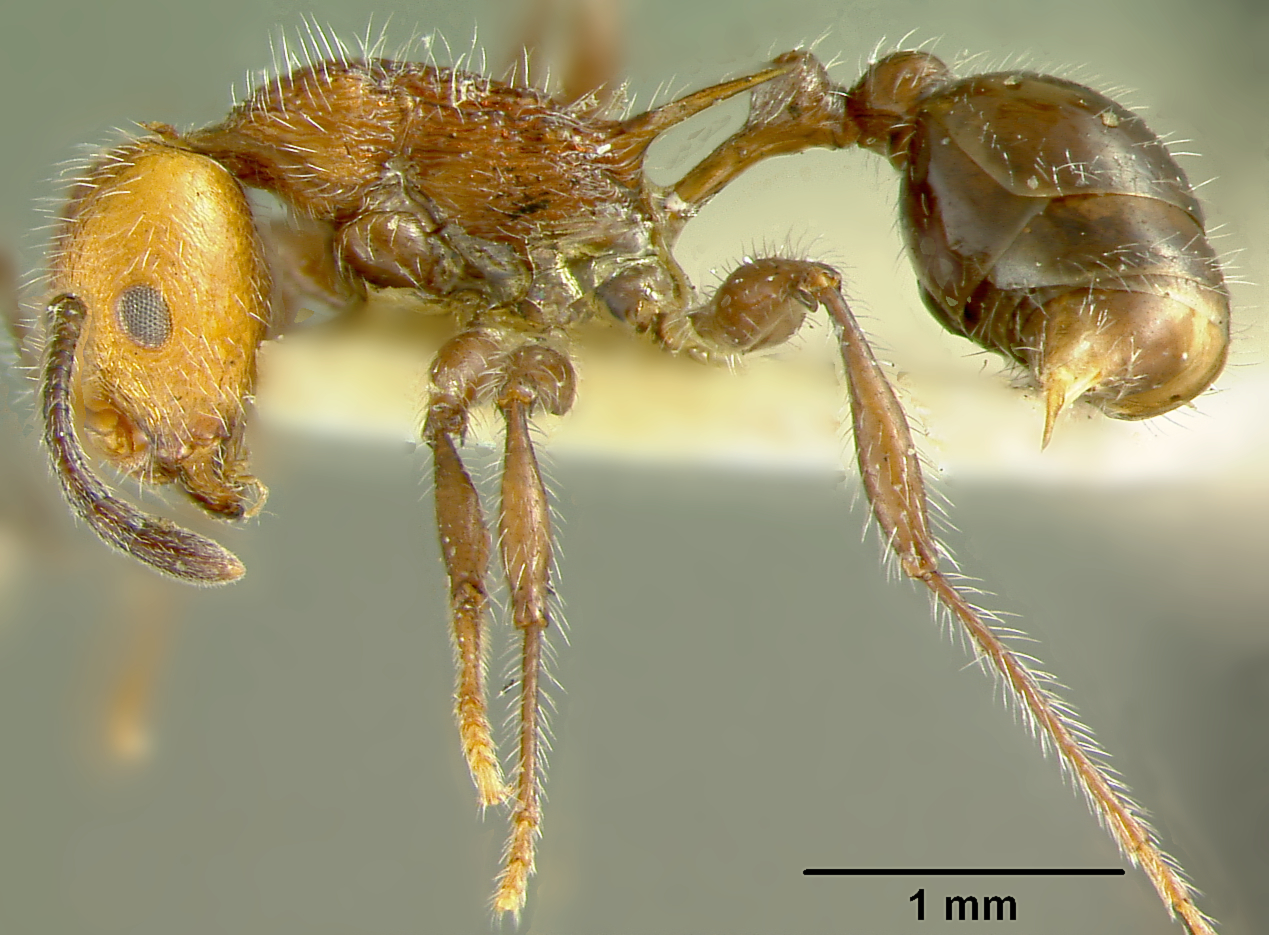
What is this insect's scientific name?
Macromischa sallei
